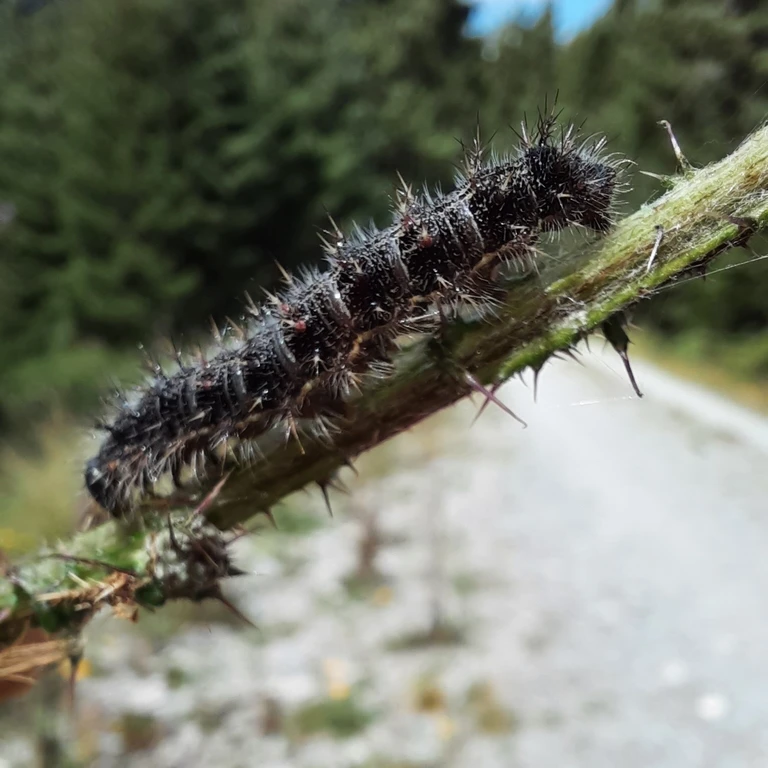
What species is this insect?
Vanessa cardui
